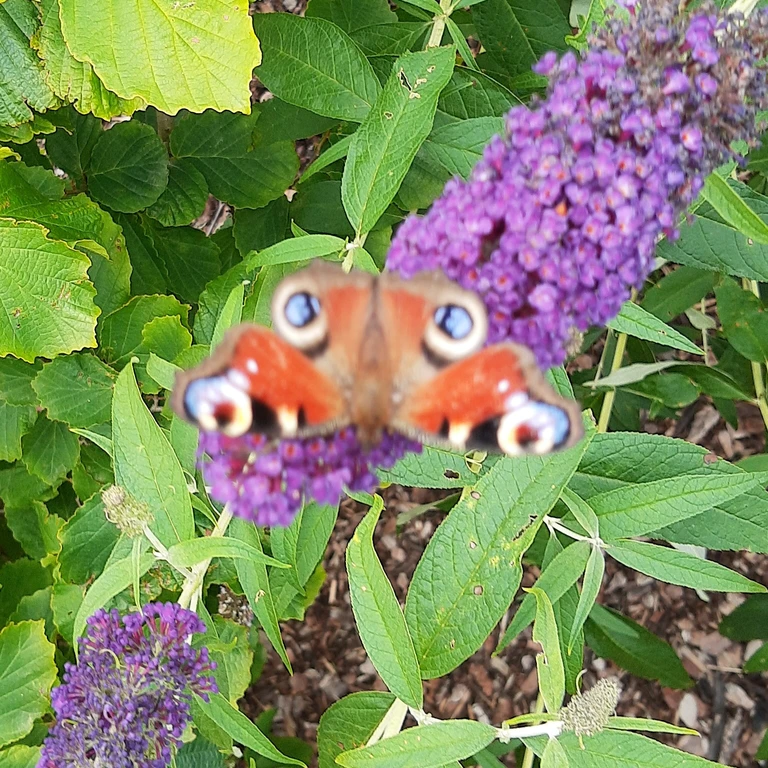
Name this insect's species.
Aglais io
